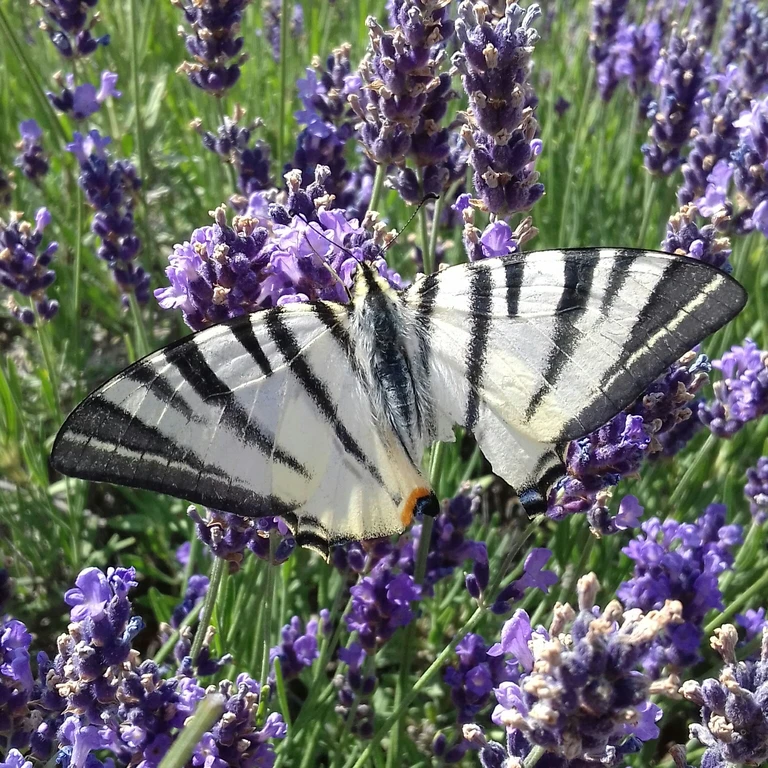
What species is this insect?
Iphiclides podalirius
